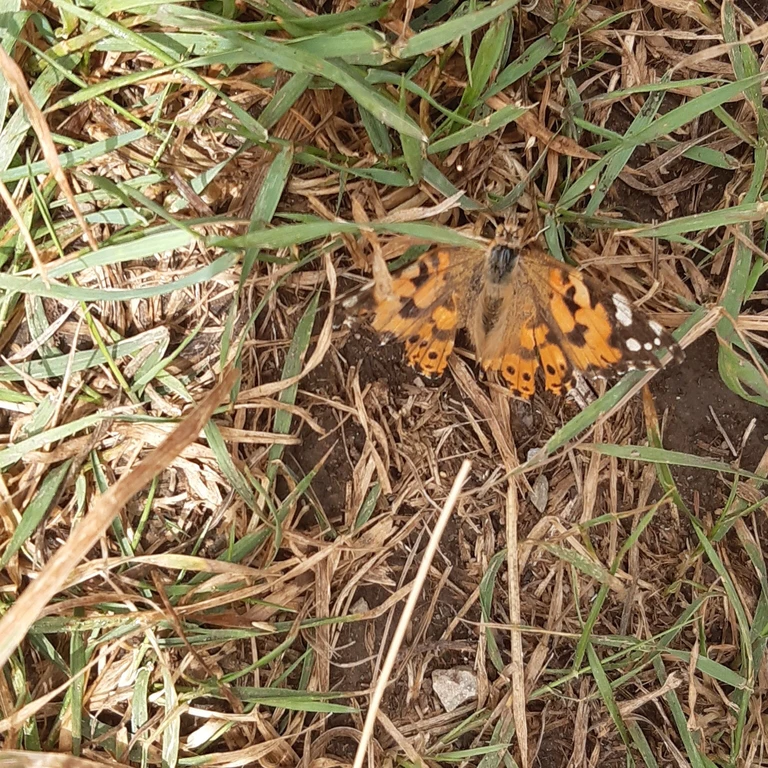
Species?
Vanessa cardui
